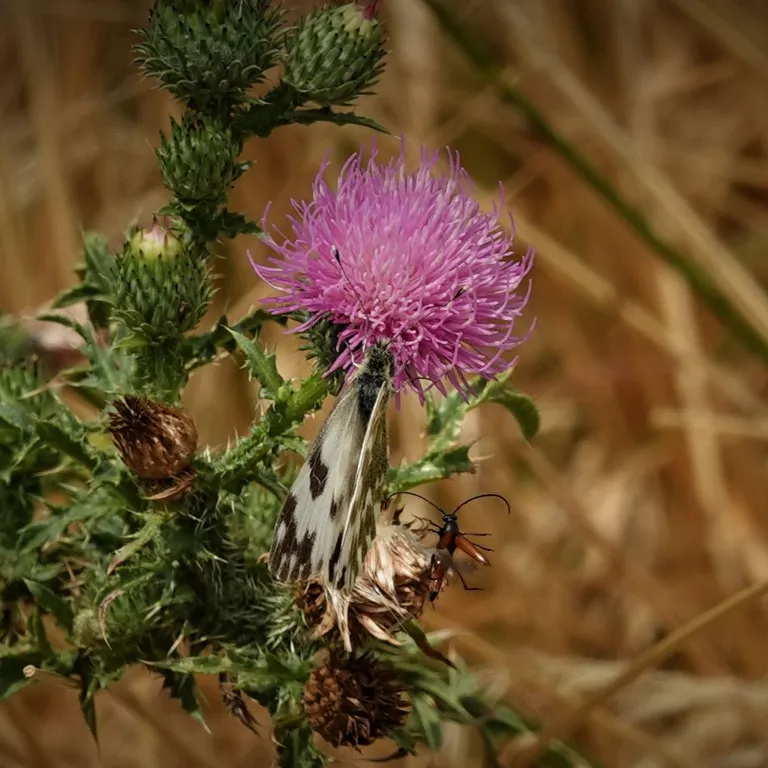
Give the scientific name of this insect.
Pontia edusa
